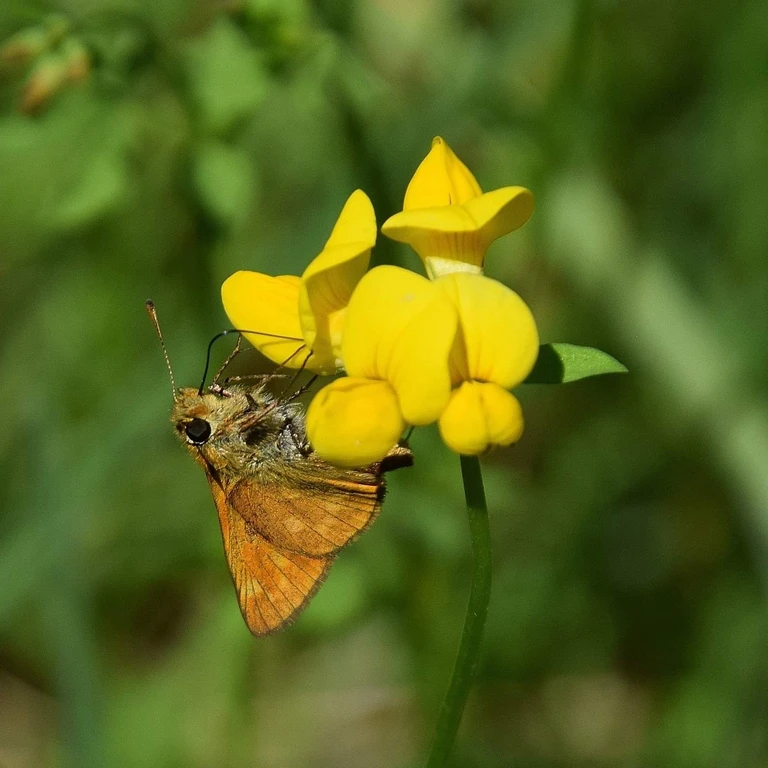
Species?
Ochlodes sylvanus (also Ochlodes venata)
